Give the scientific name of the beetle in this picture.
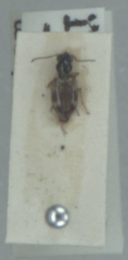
Bembidion articulatum
